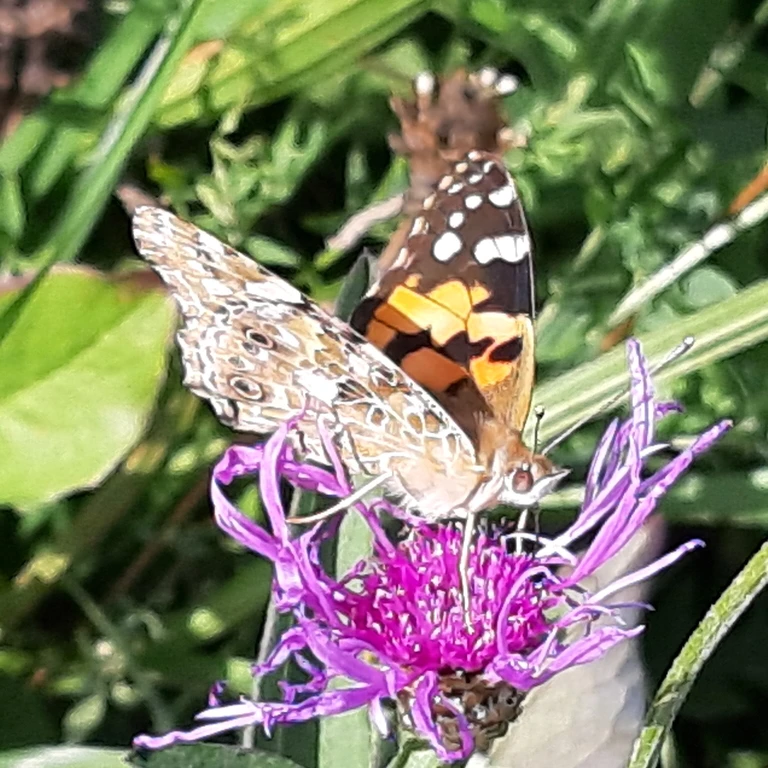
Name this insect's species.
Vanessa cardui
